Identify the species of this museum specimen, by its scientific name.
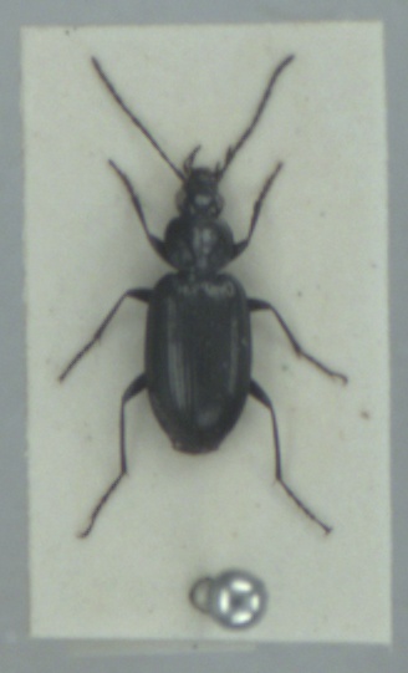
Agonum gracile
